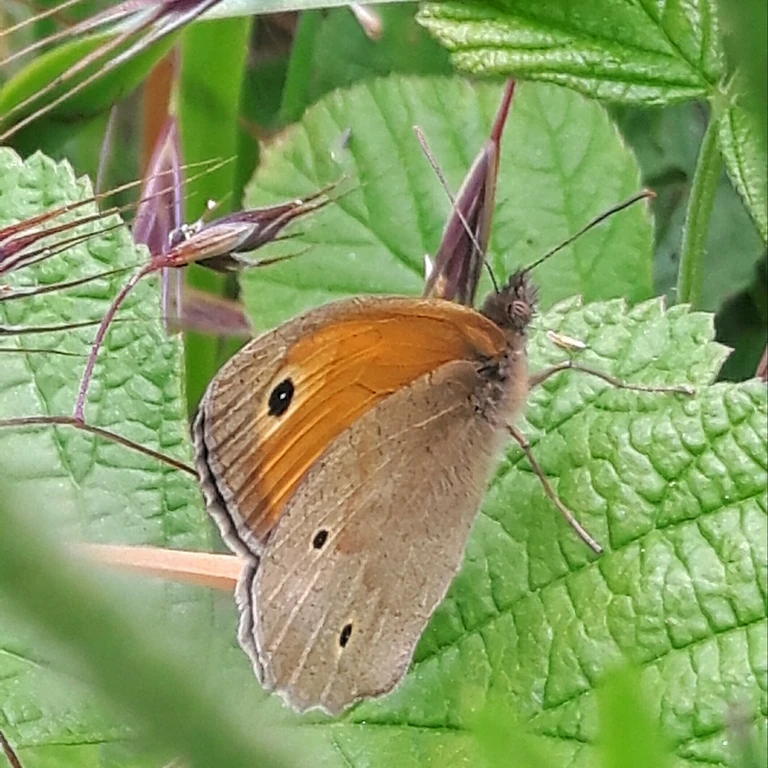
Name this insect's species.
Maniola jurtina
